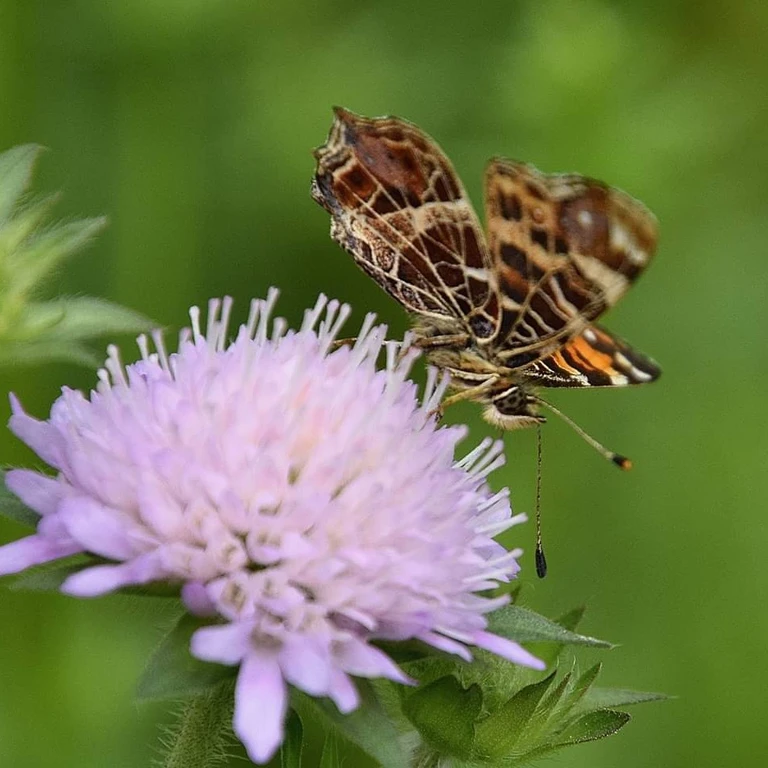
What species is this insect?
Araschnia levana
